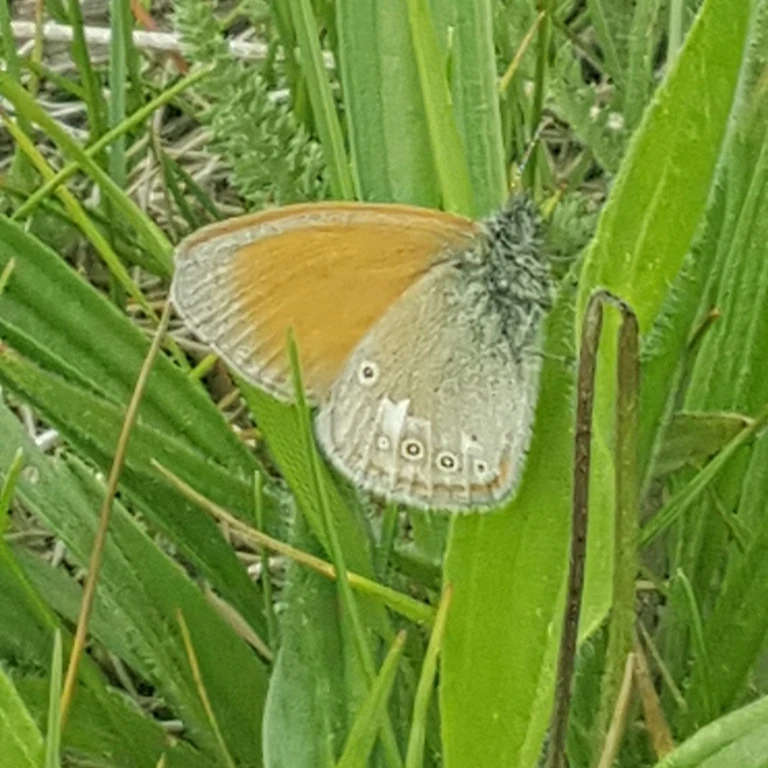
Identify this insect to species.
Coenonympha glycerion (also Coenonympha iphis)
